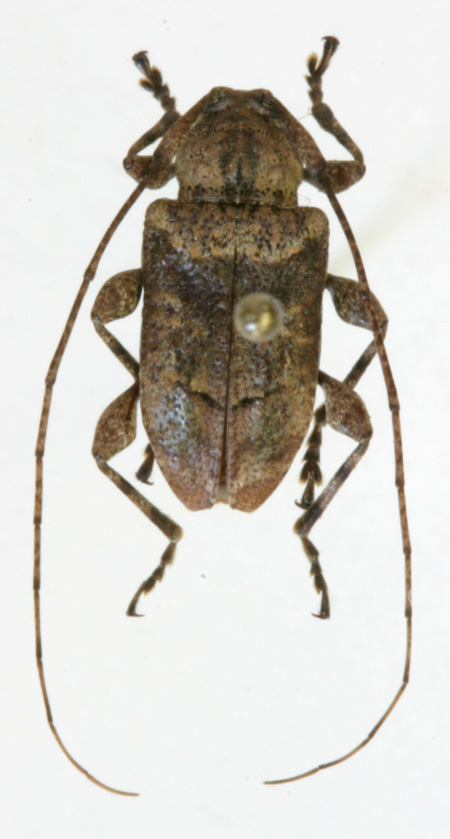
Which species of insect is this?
Leptostylopsis humerofulvus
